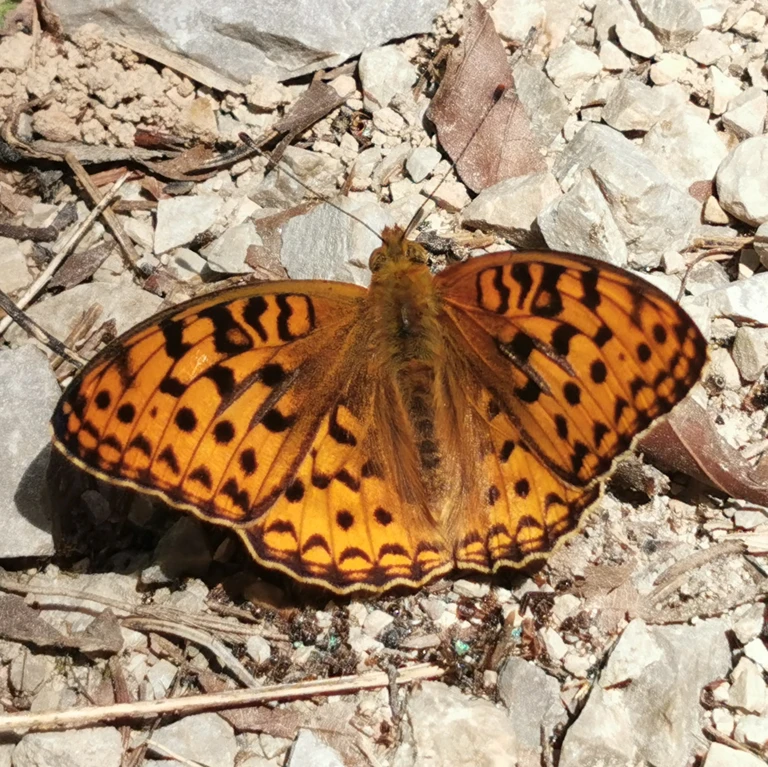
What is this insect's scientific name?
Fabriciana adippe
